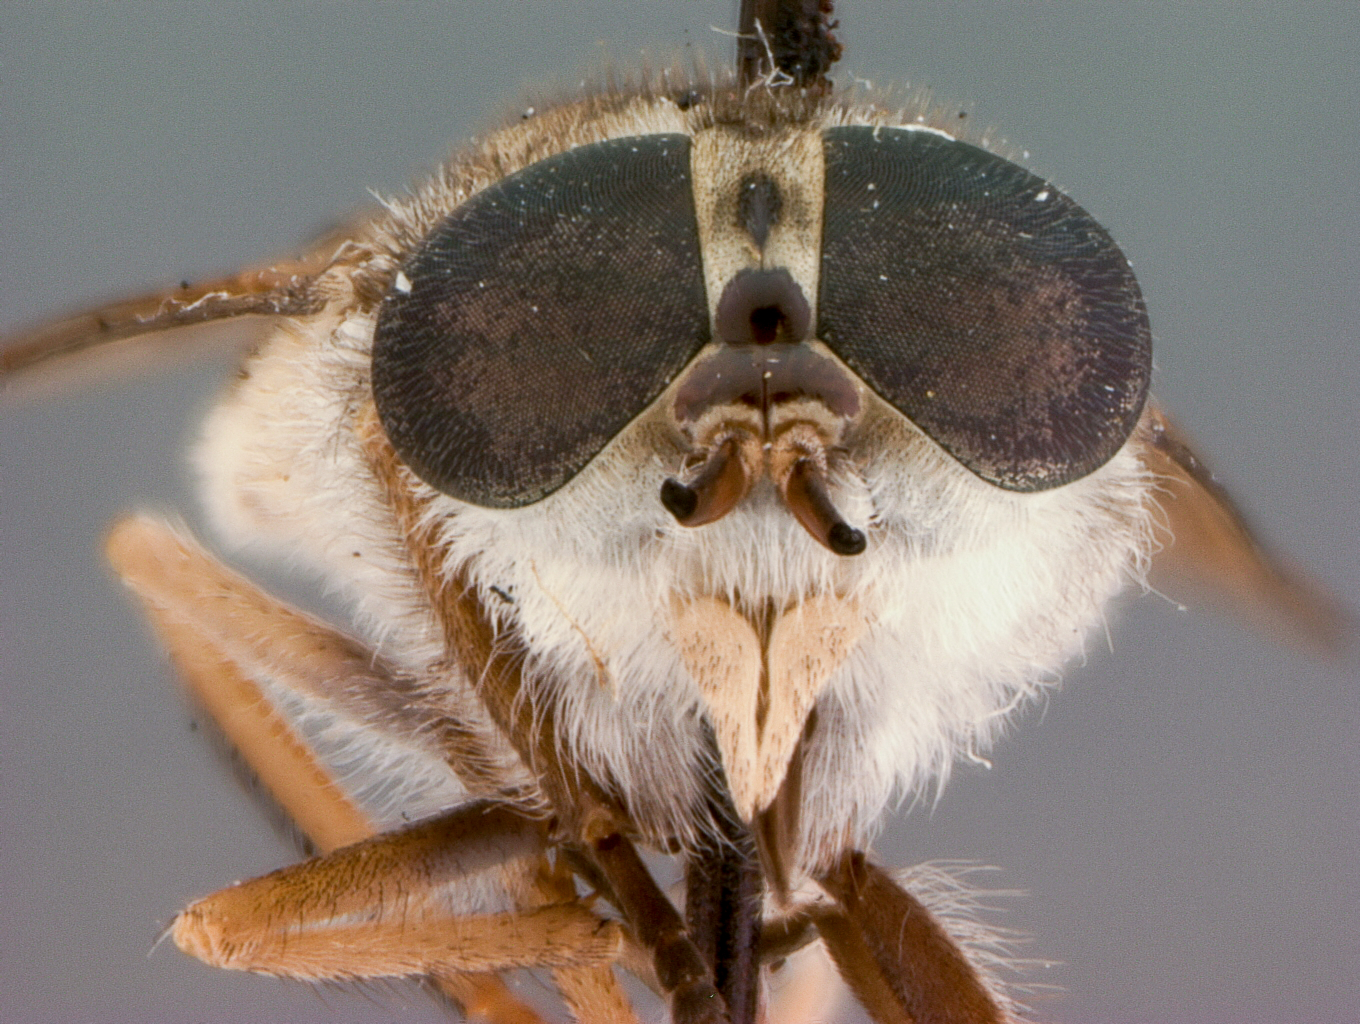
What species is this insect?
Tabanus fretus (also Hybomitra lasiophthalma)
